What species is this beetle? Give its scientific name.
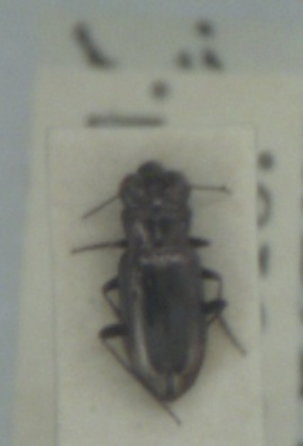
Notiophilus substriatus
